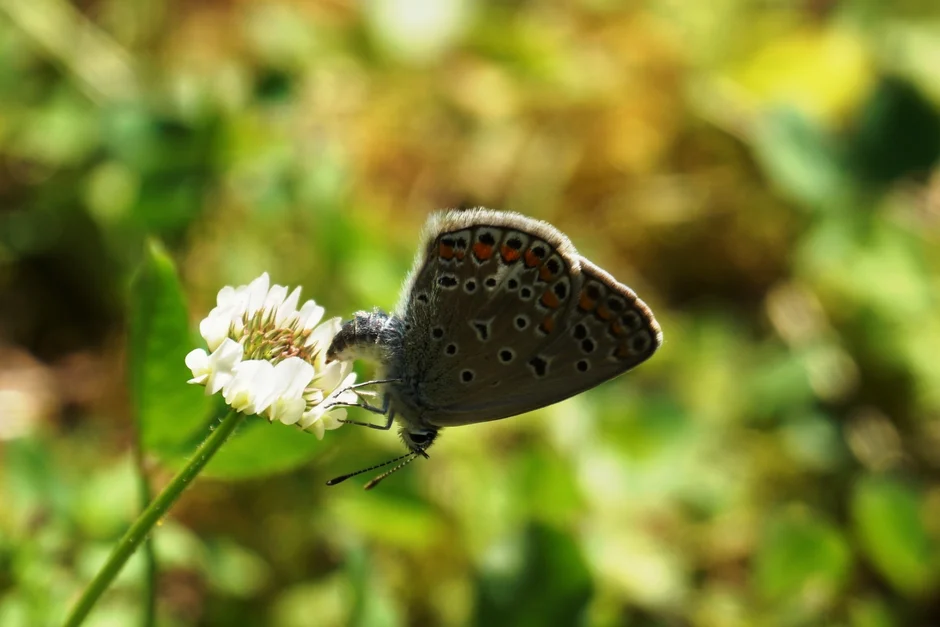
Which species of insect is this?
Polyommatus icarus
